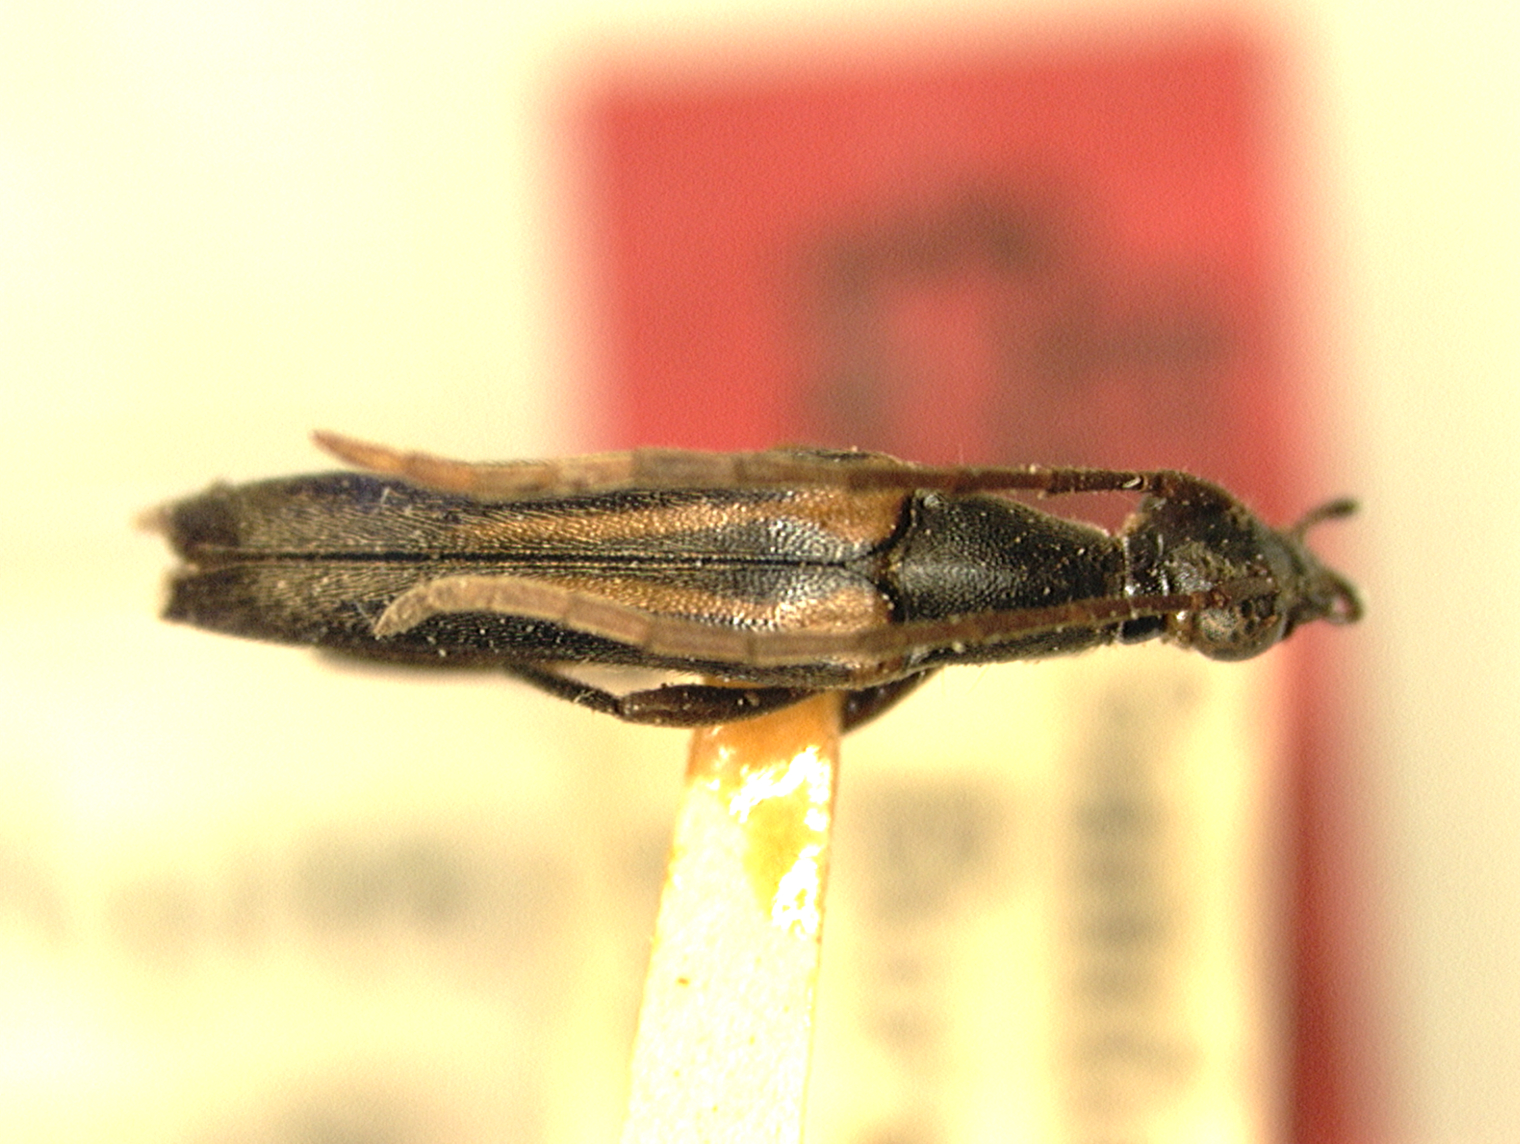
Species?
Stenoleptura sandakanus
